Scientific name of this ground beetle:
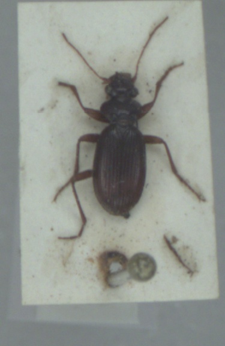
Leistus ferrugineus
